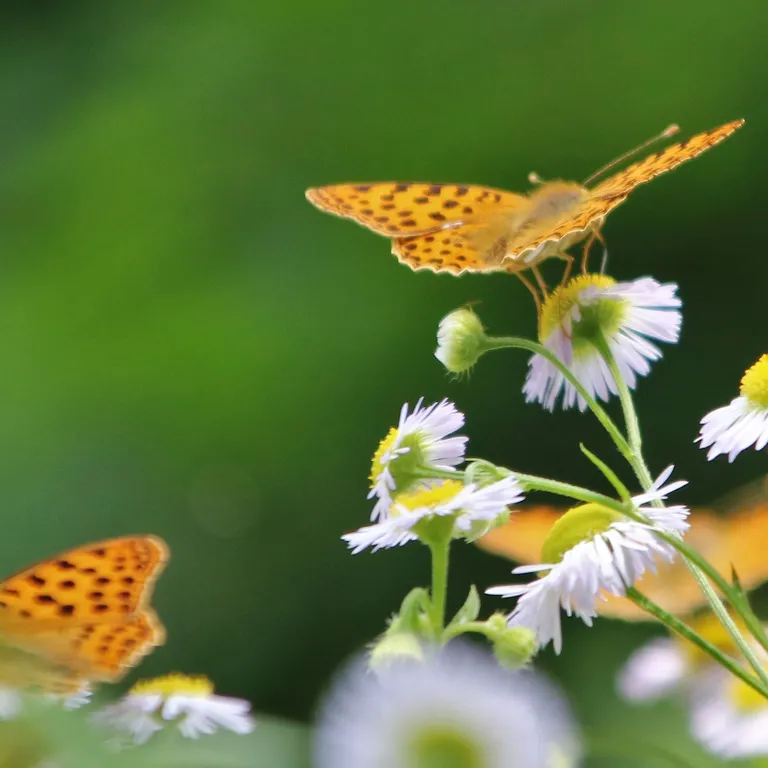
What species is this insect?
Issoria lathonia
